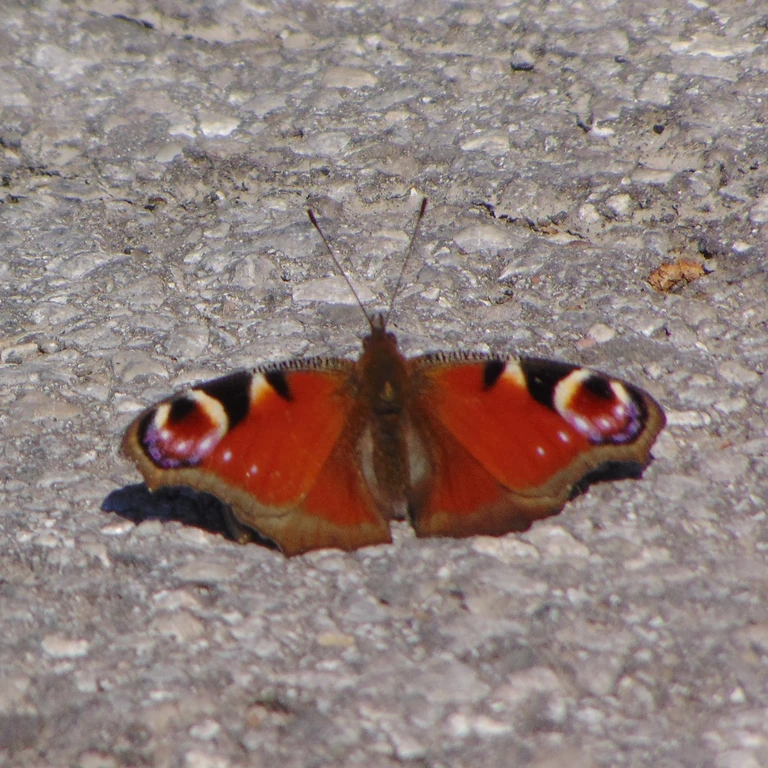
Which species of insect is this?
Aglais io
